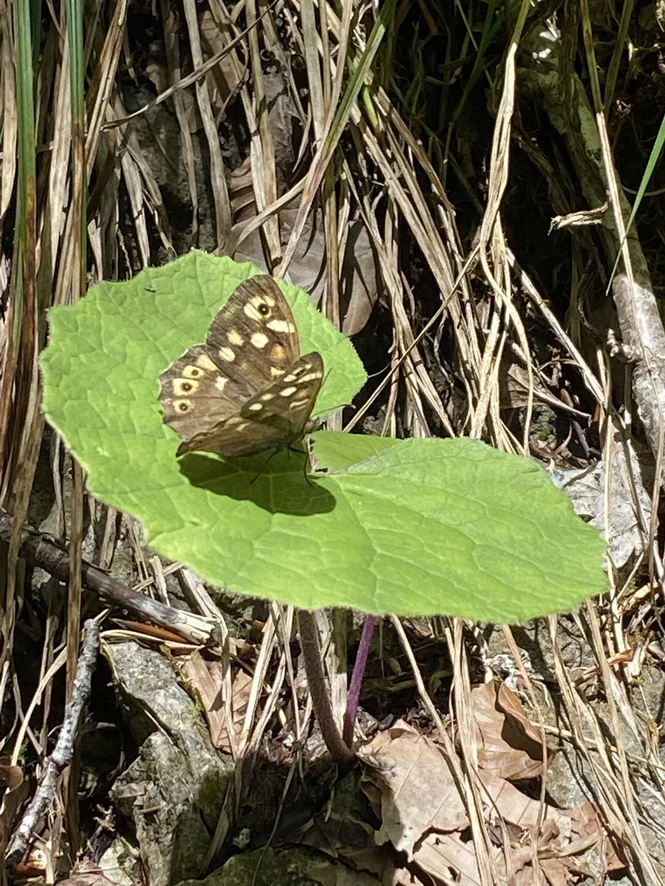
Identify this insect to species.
Pararge aegeria
